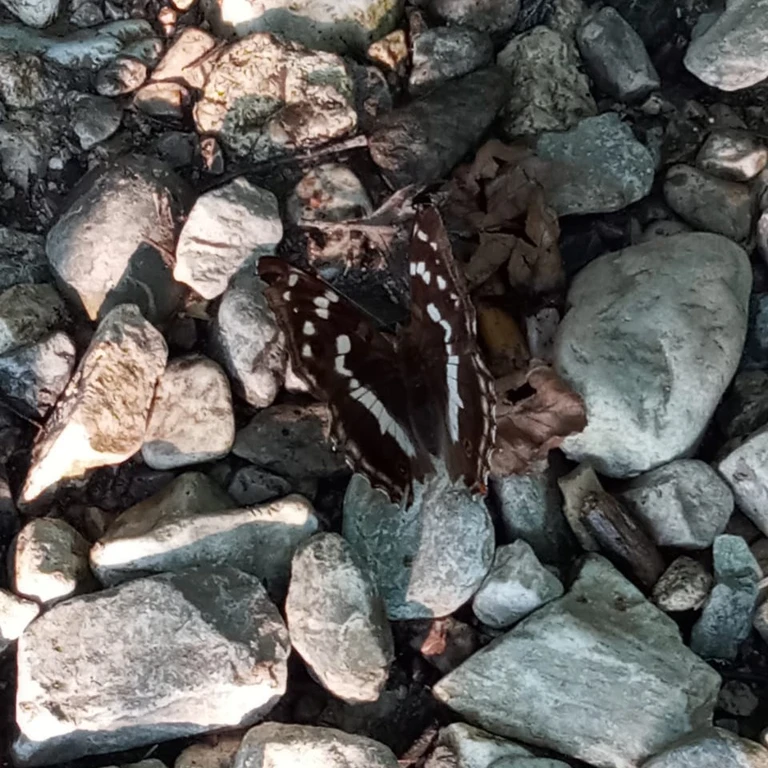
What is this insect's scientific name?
Apatura iris
